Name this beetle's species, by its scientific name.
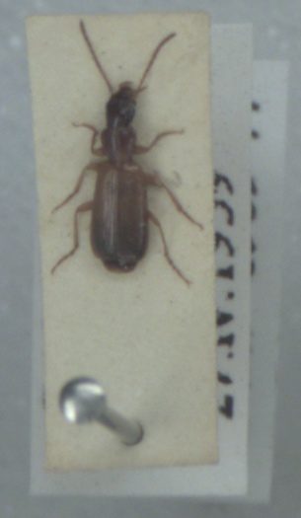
Paradromius linearis
